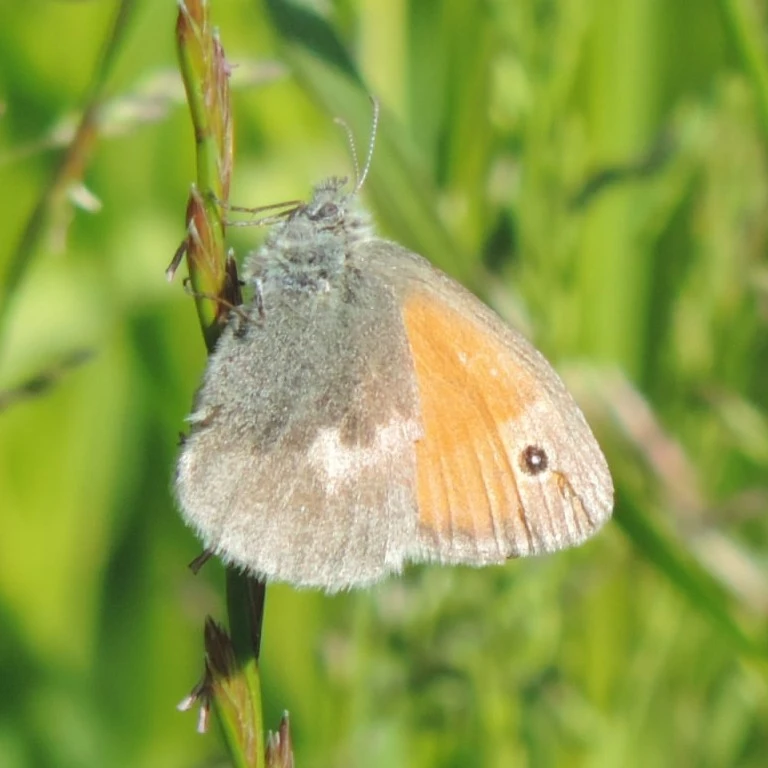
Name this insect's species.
Coenonympha pamphilus
